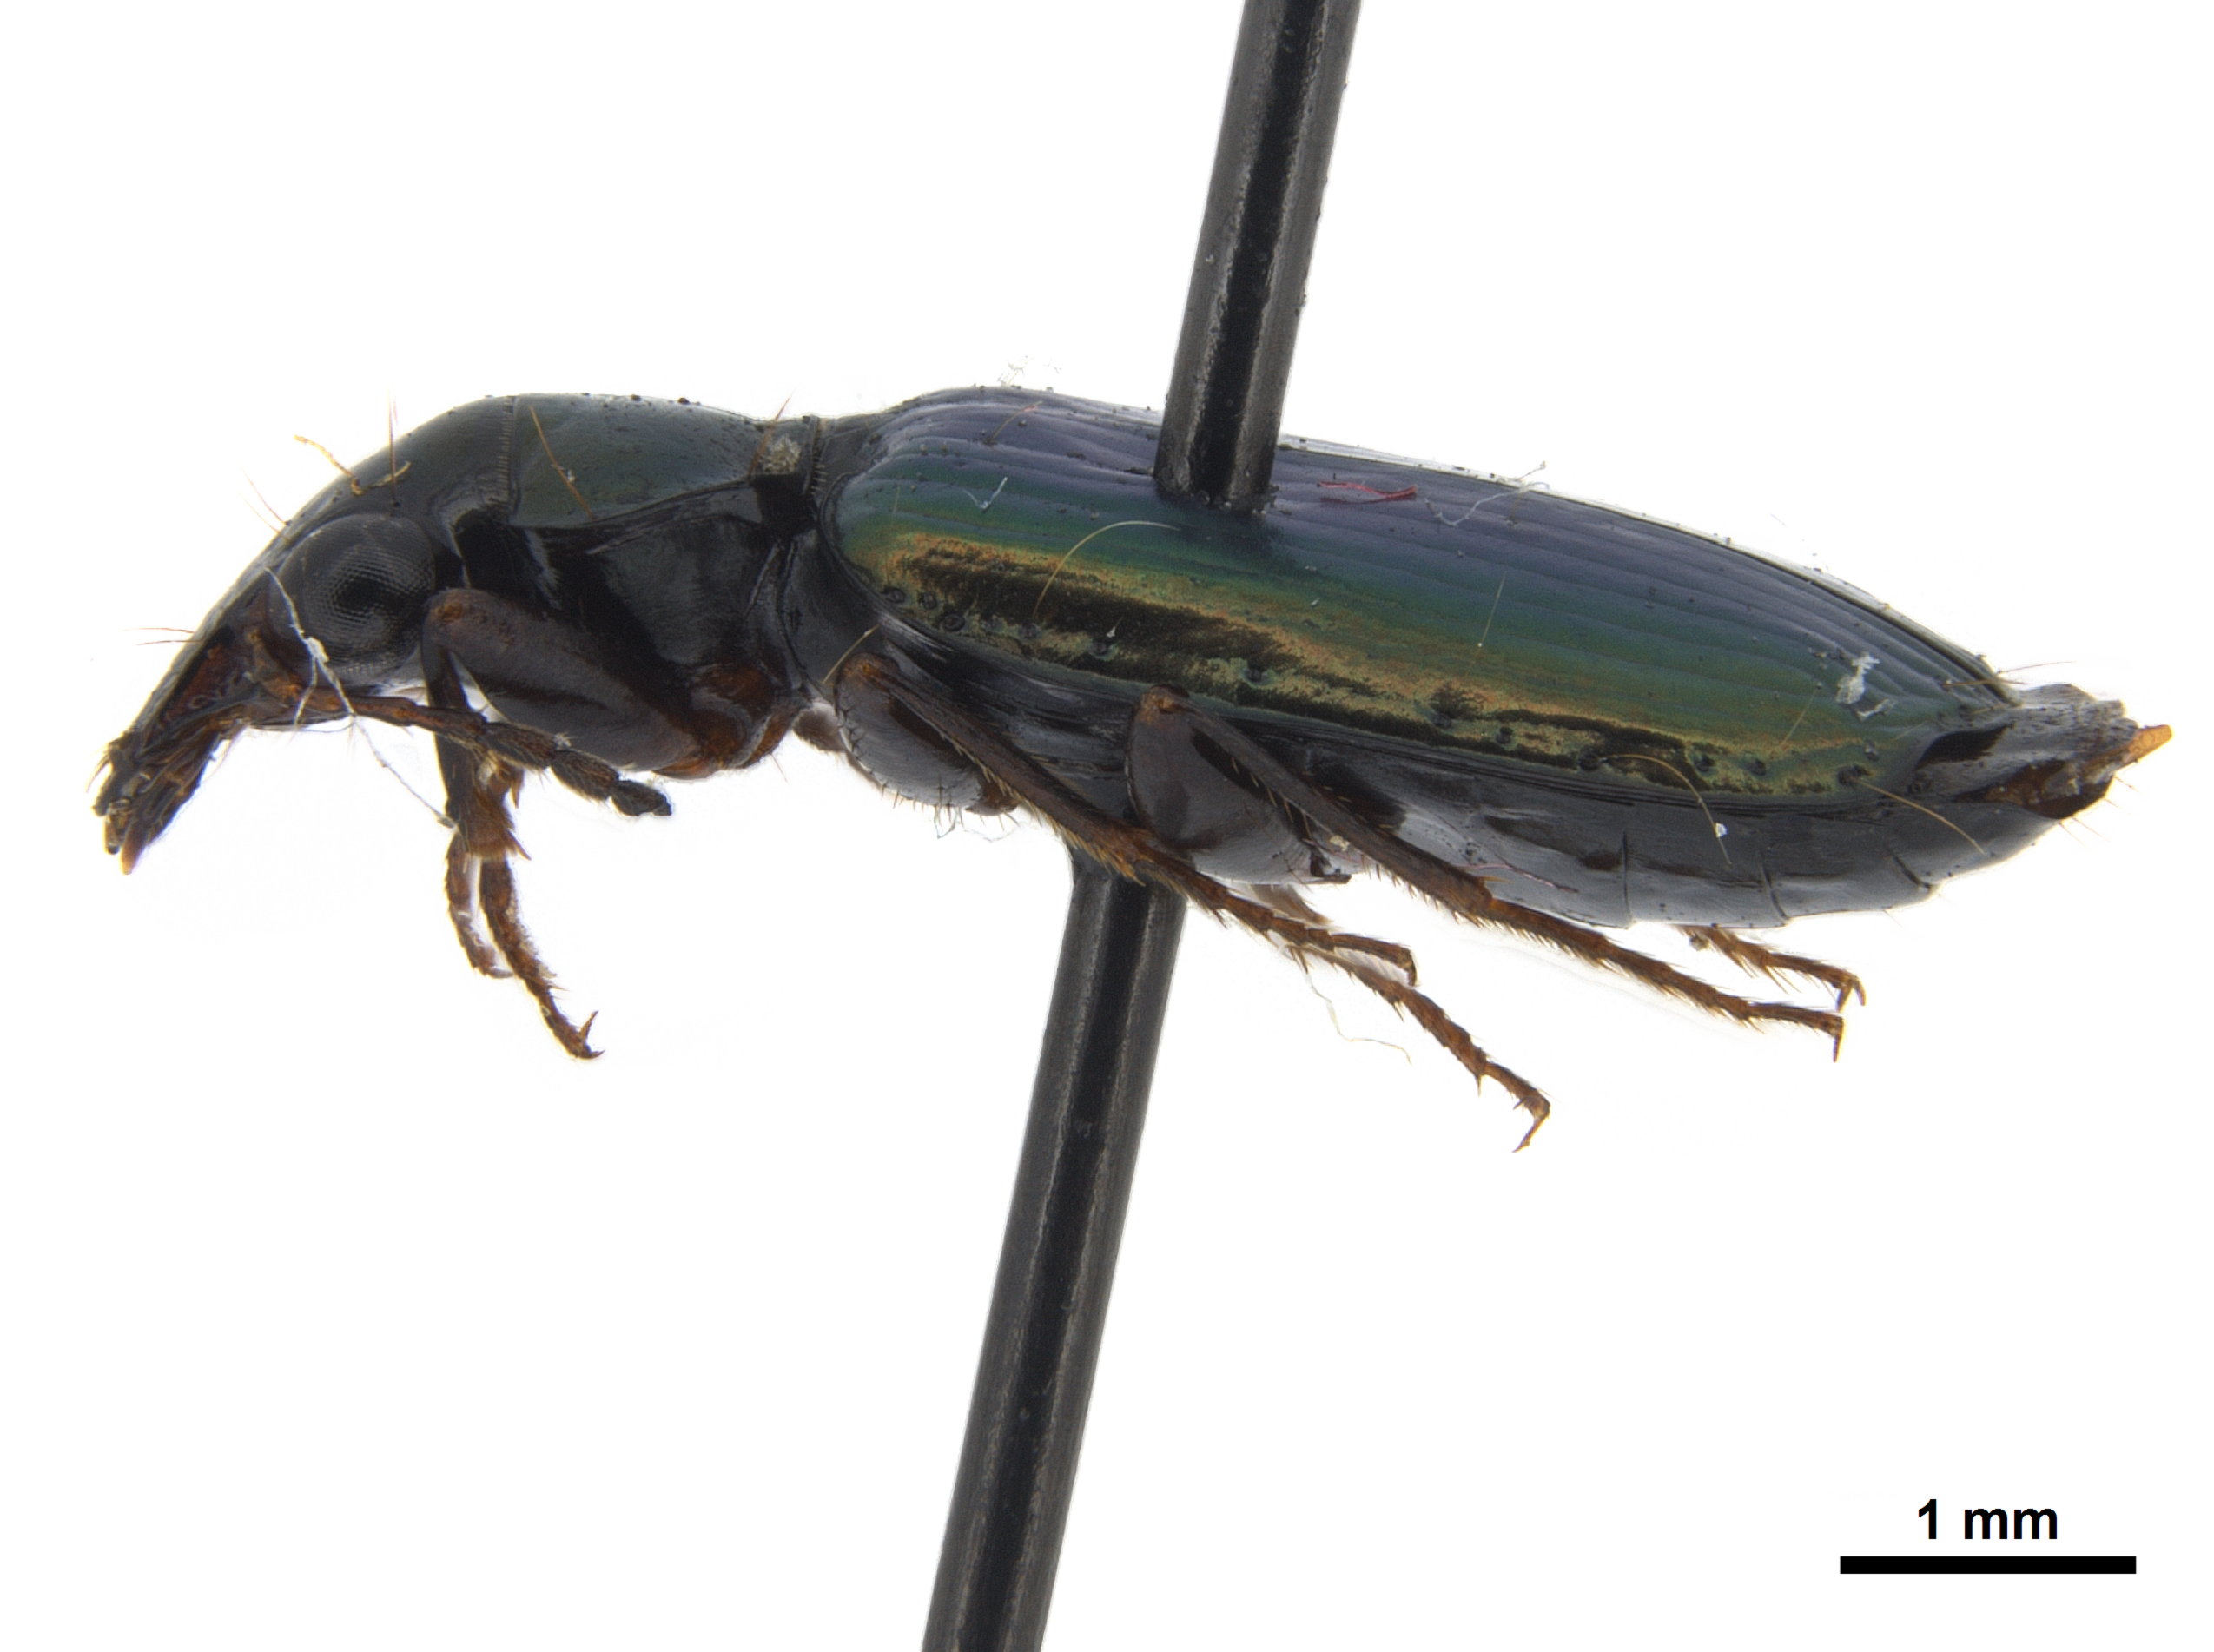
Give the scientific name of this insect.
Coptodera aerata
